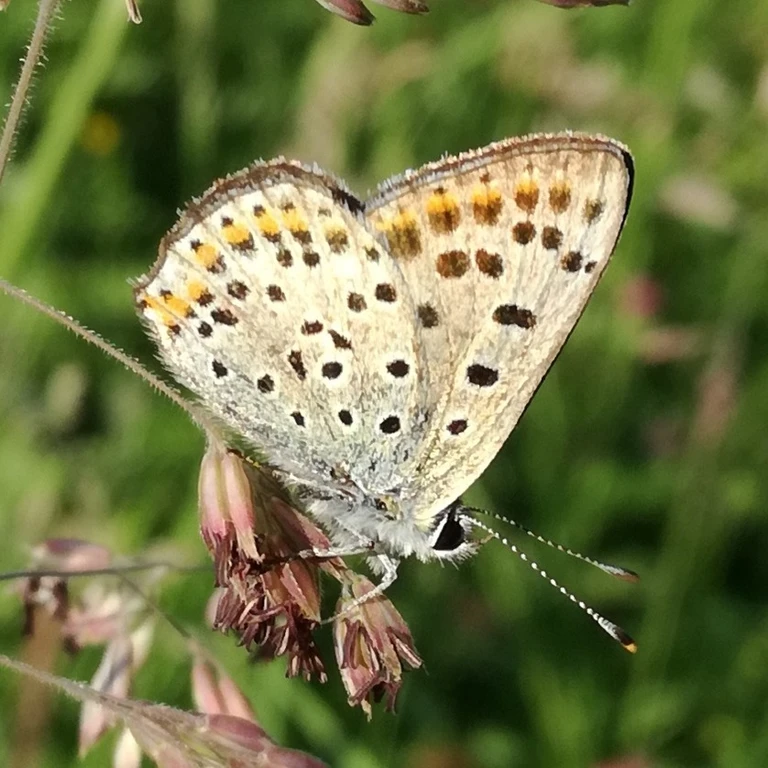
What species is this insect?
Lycaena tityrus (also Loweia tityrus)
